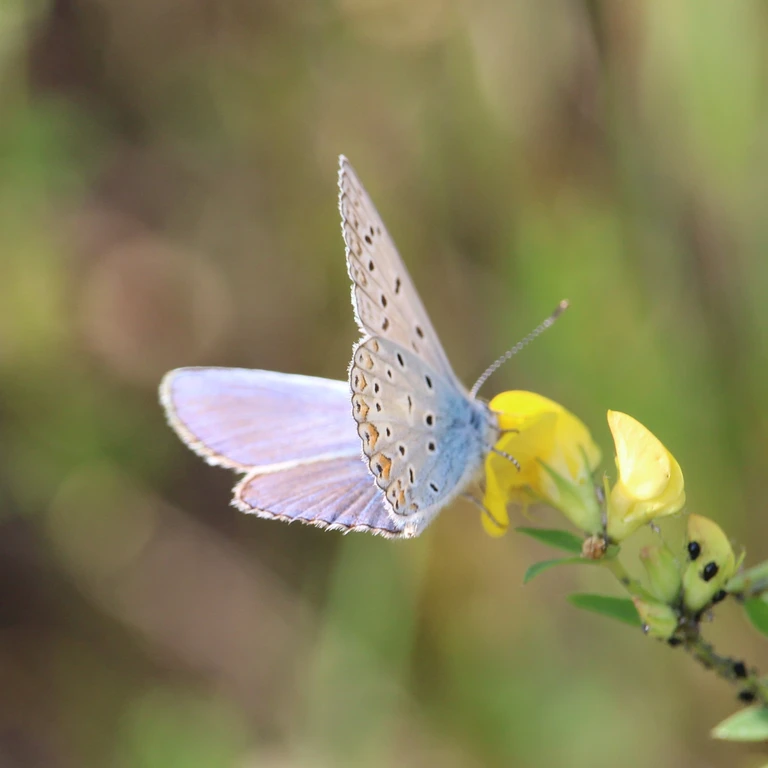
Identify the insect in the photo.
Polyommatus icarus
